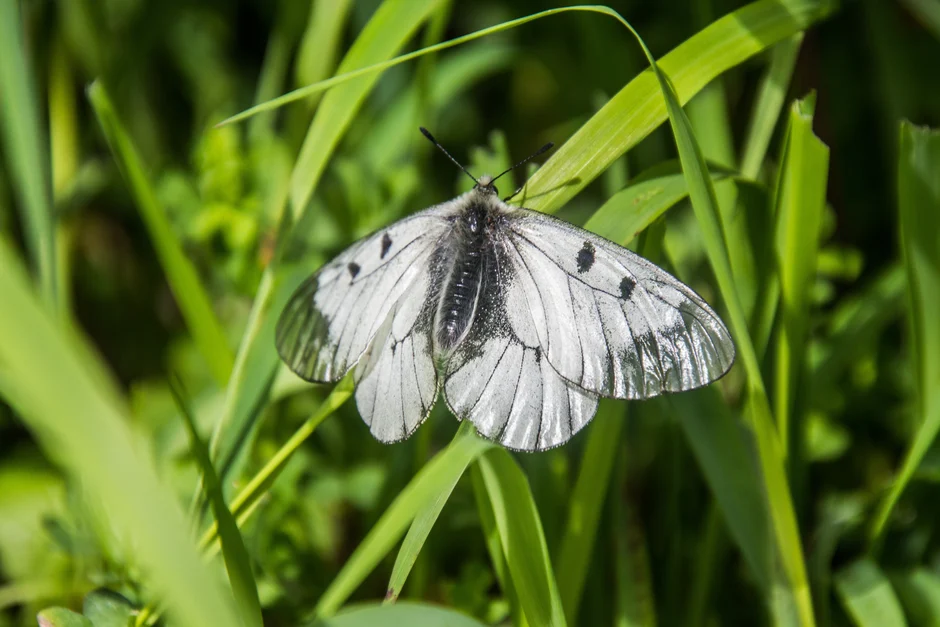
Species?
Parnassius mnemosyne
